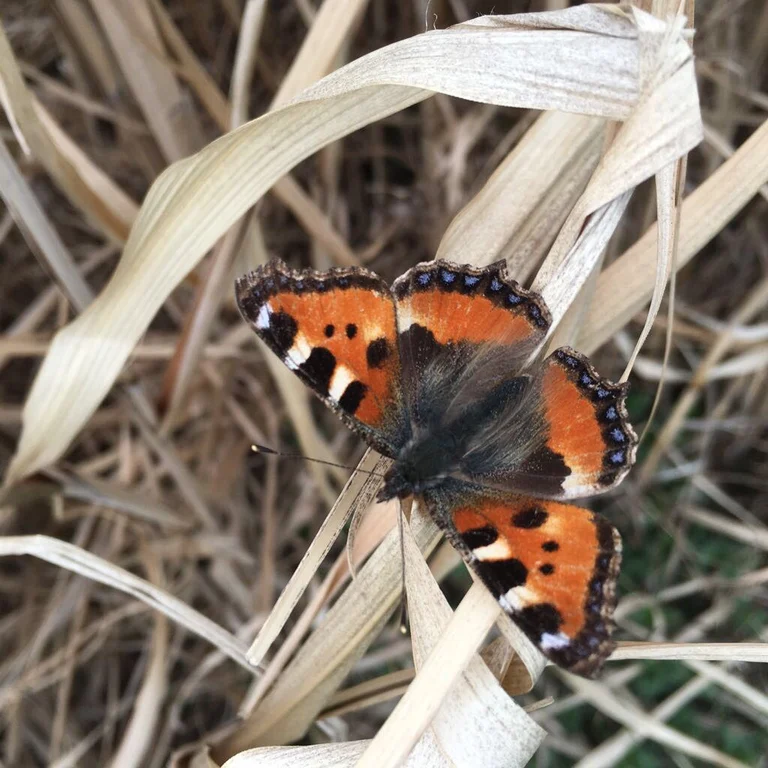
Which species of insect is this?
Aglais urticae
